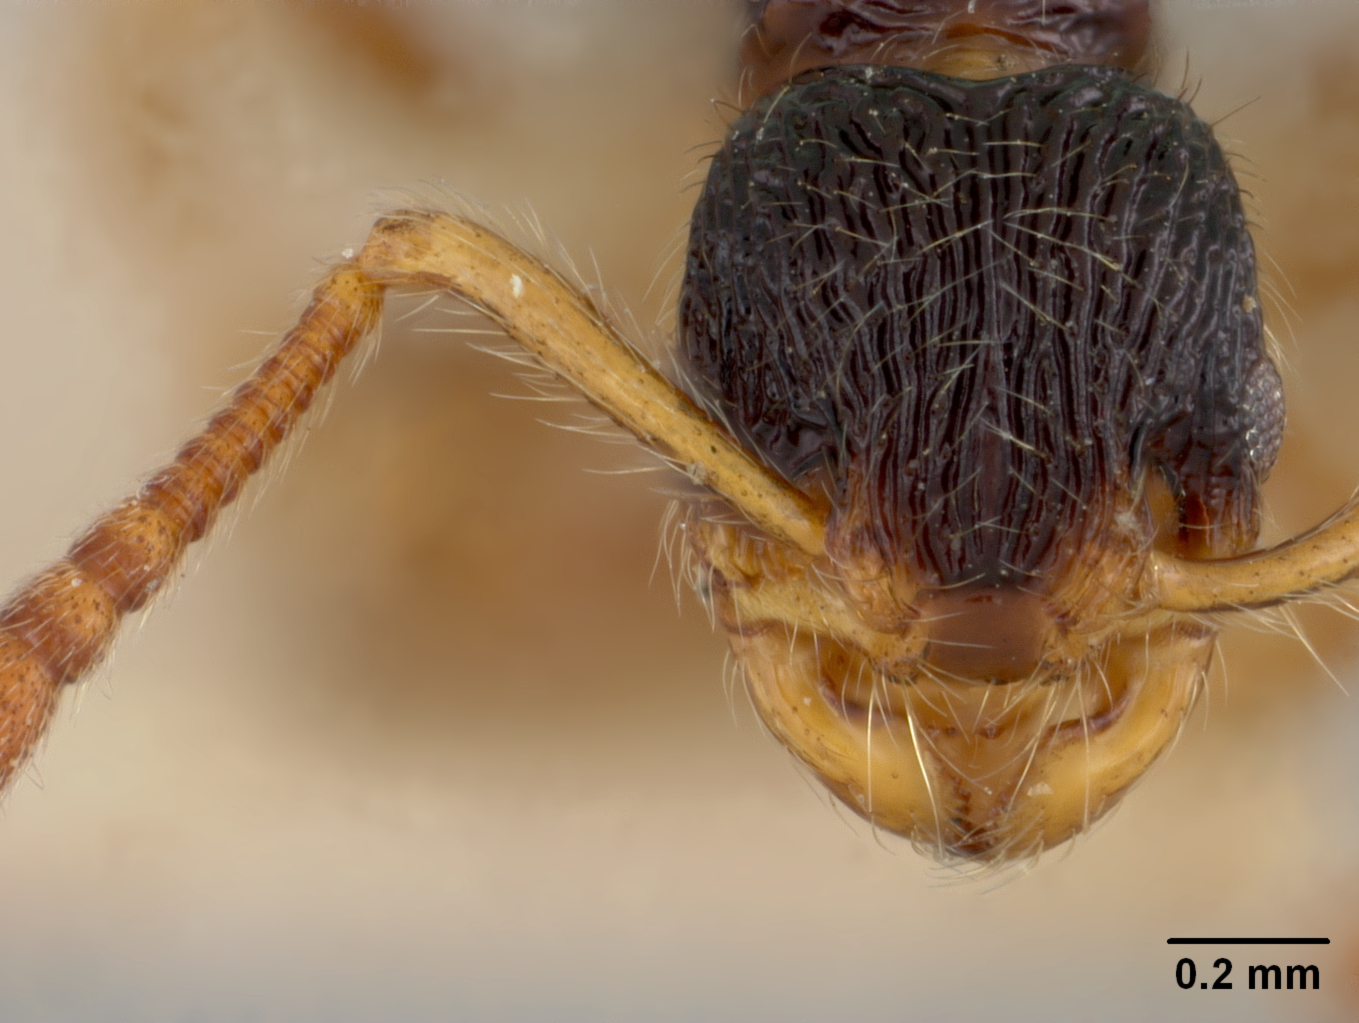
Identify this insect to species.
Myrmecina modesta
